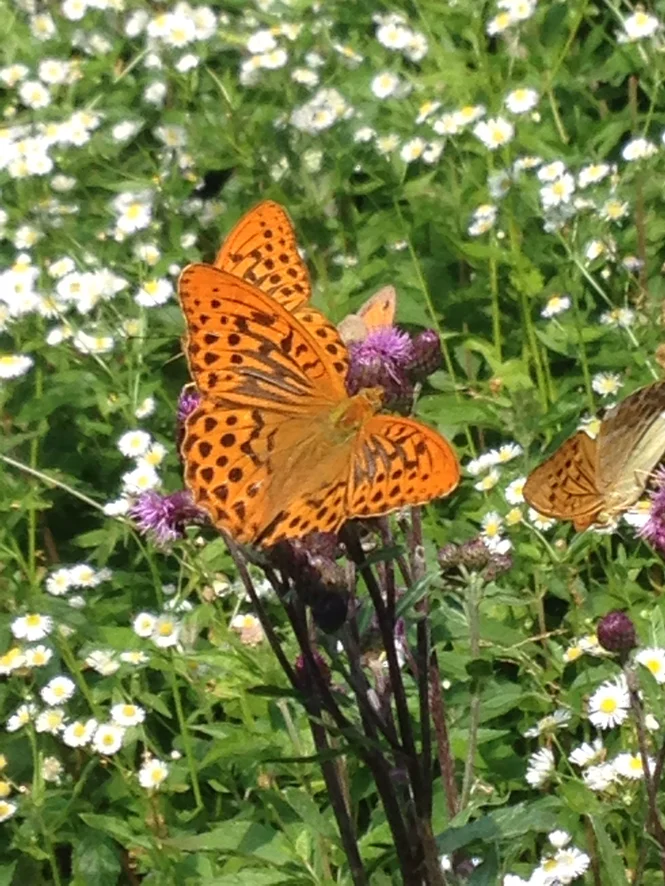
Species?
Argynnis paphia
